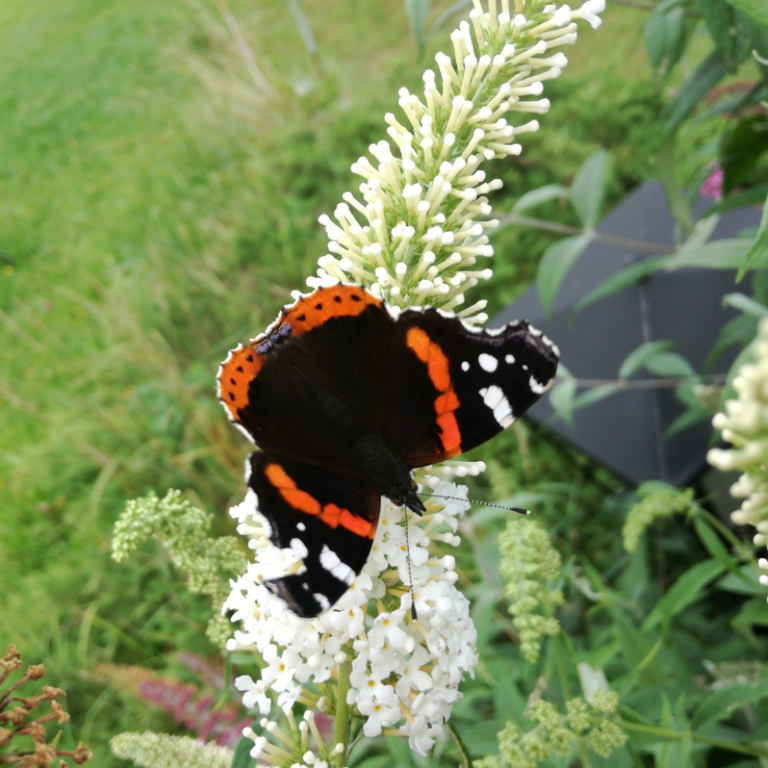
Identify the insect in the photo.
Vanessa atalanta
